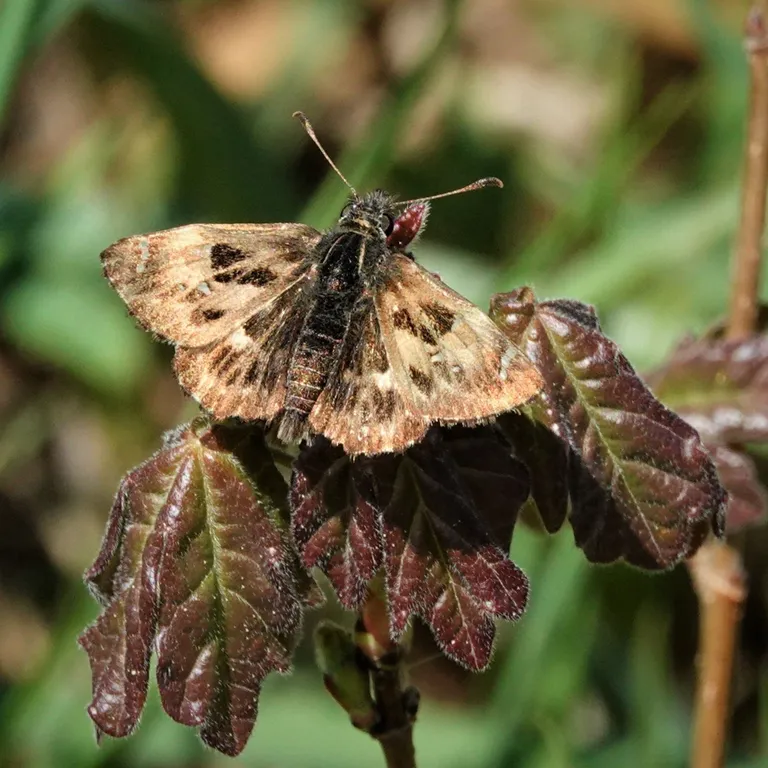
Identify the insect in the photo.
Carcharodus alceae
